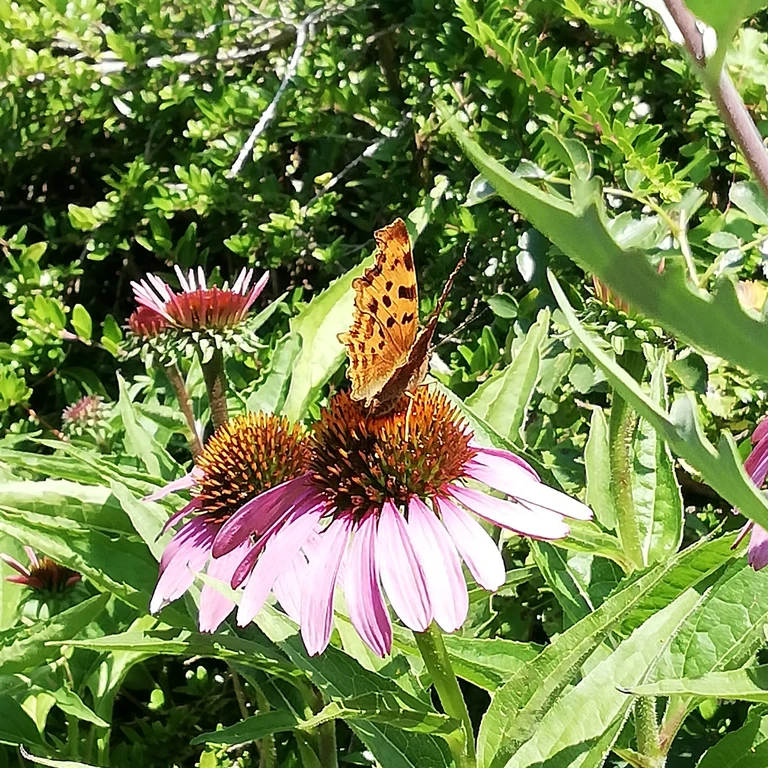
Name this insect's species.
Polygonia c-album
